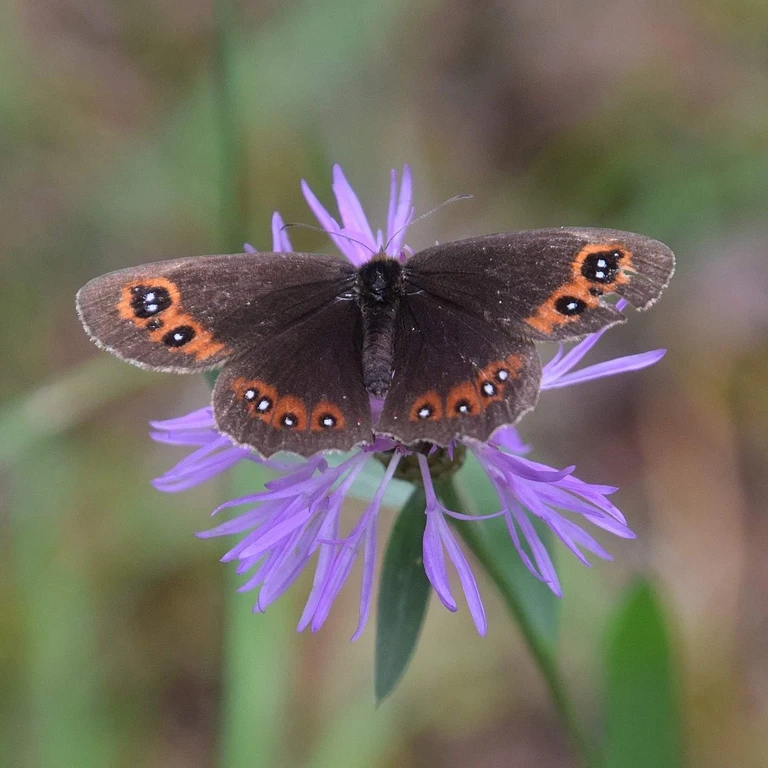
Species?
Erebia aethiops
